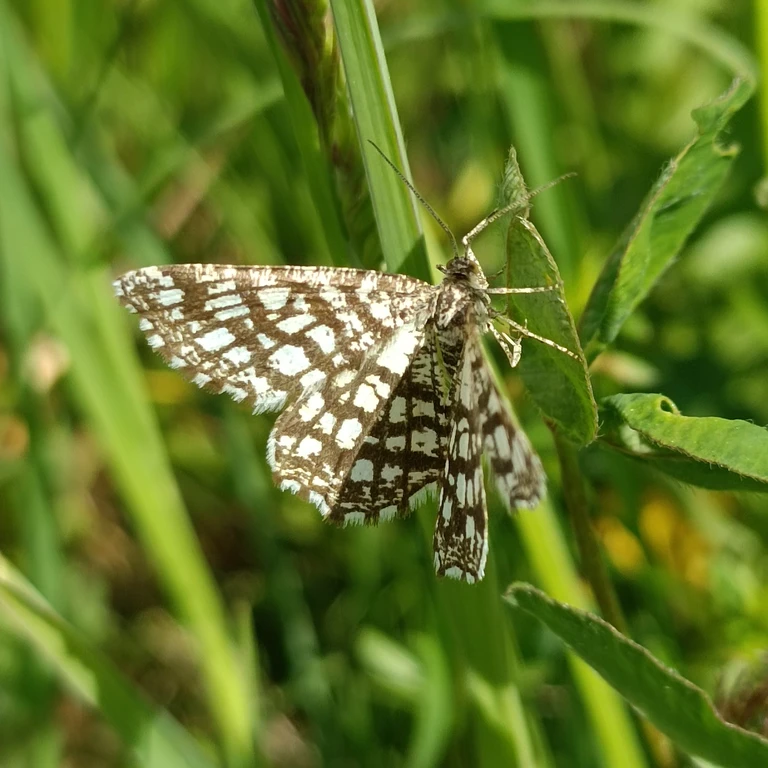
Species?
Chiasmia clathrata
